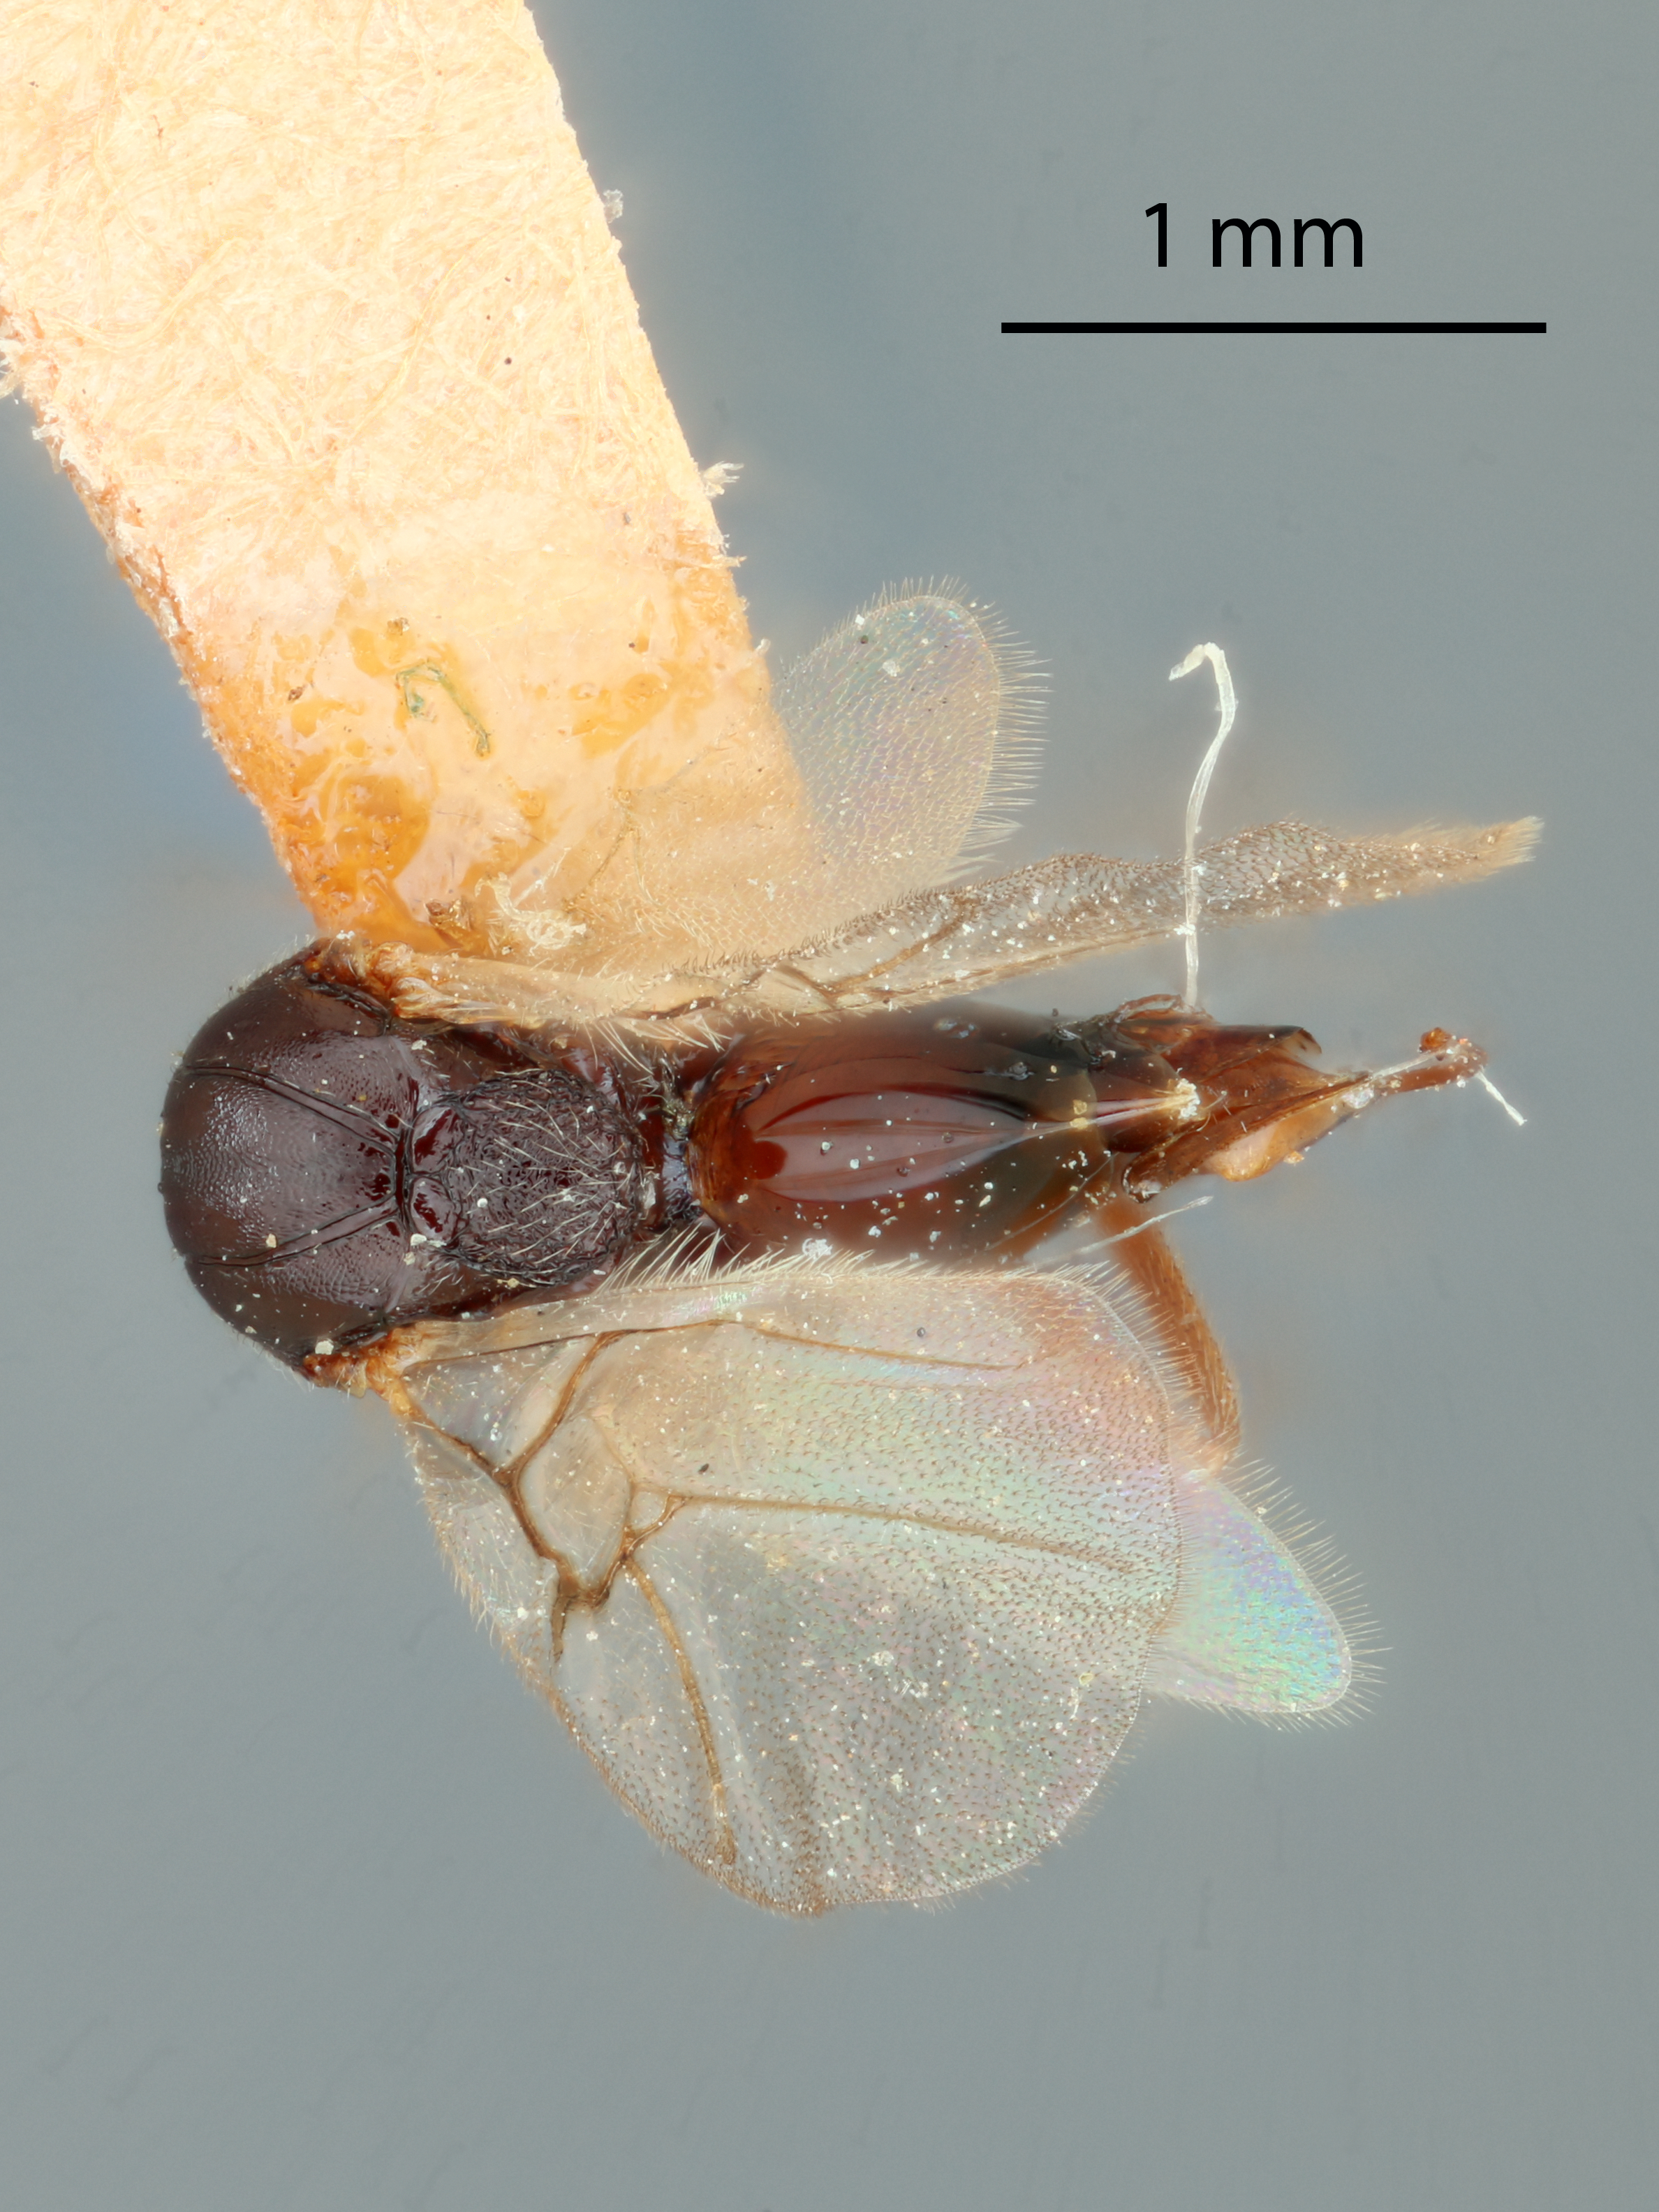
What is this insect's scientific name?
Andricus fullawayi
